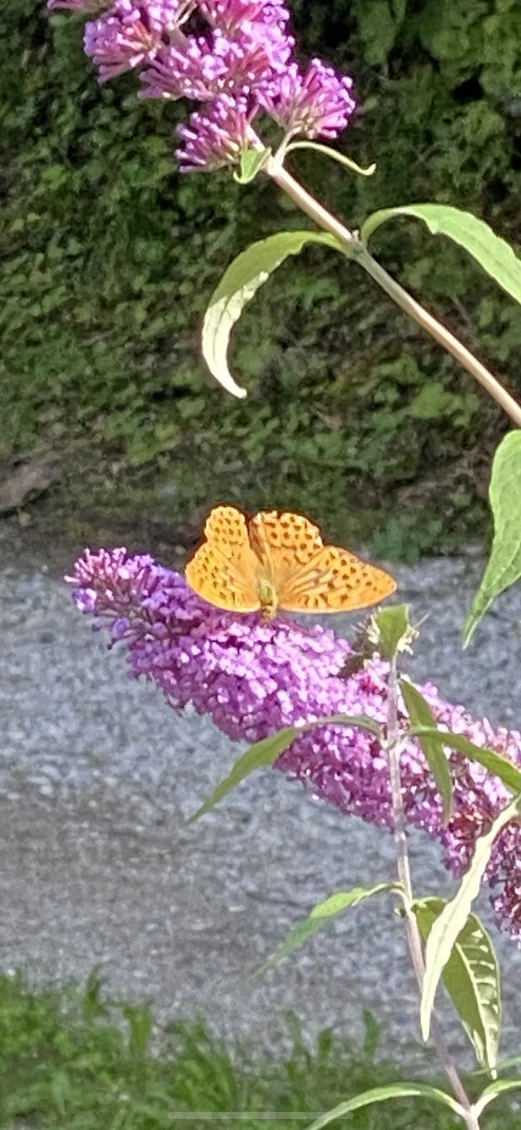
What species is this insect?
Argynnis paphia
